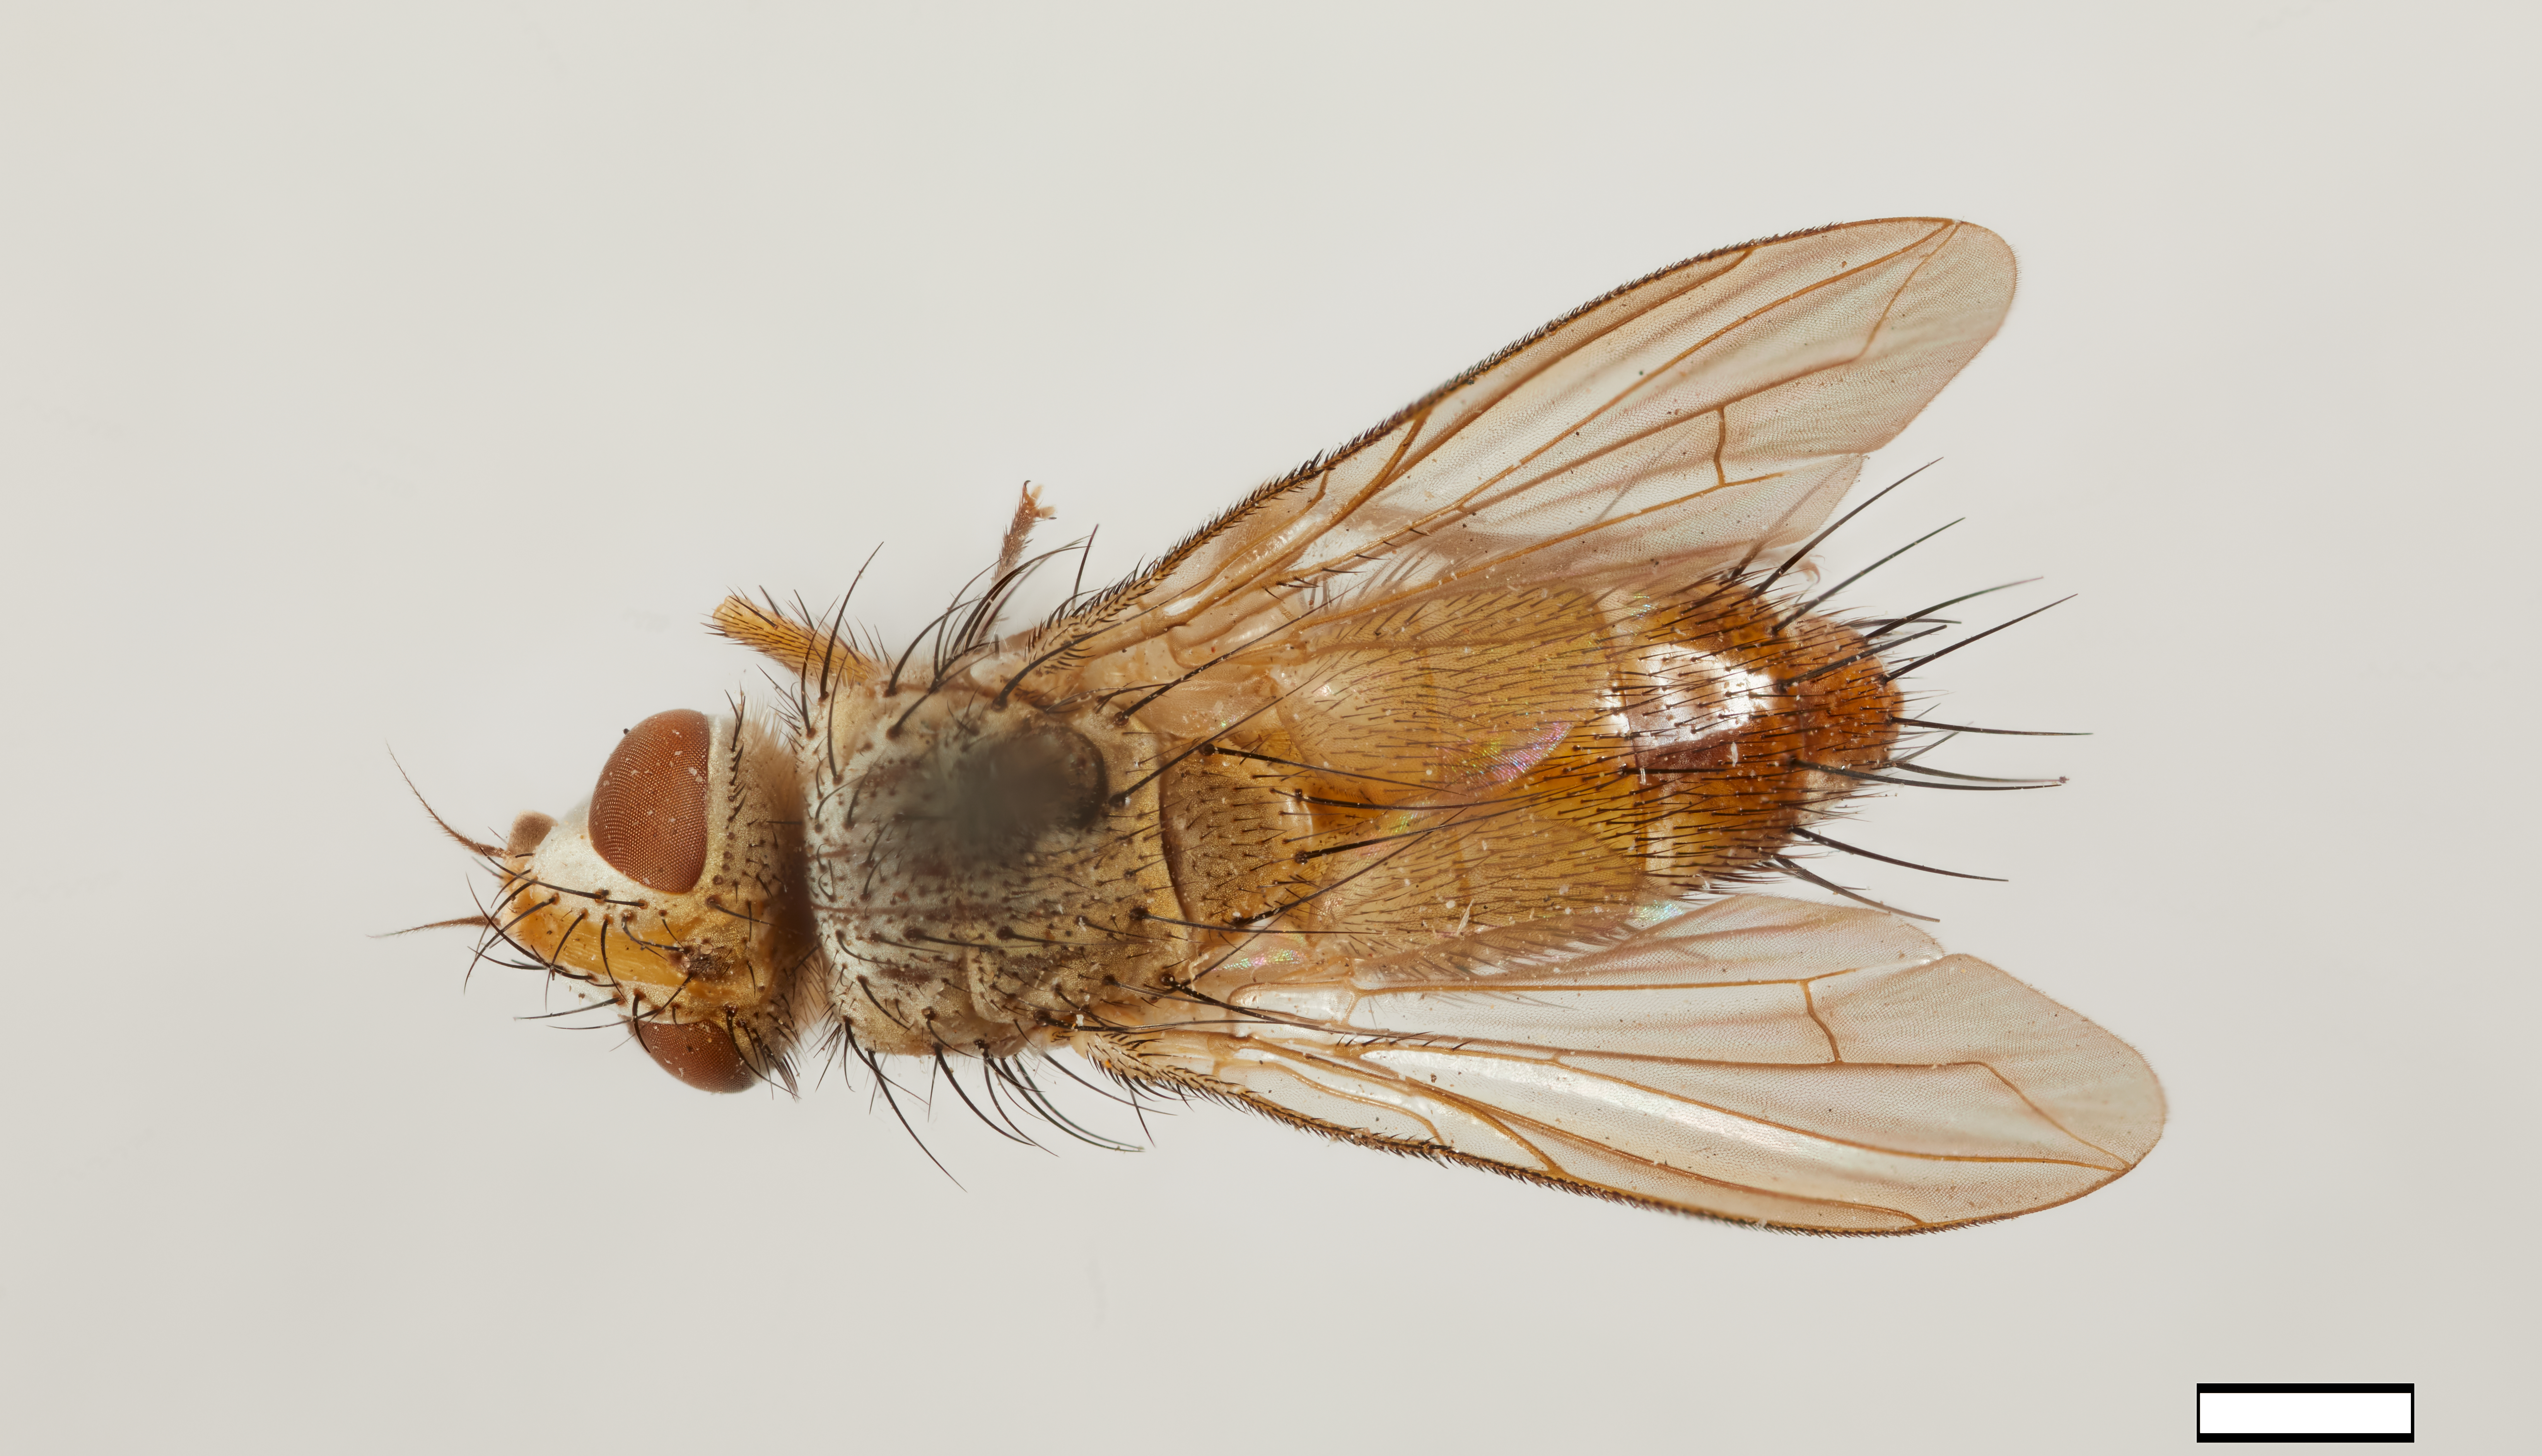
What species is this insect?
Leskiomima jaynesi
